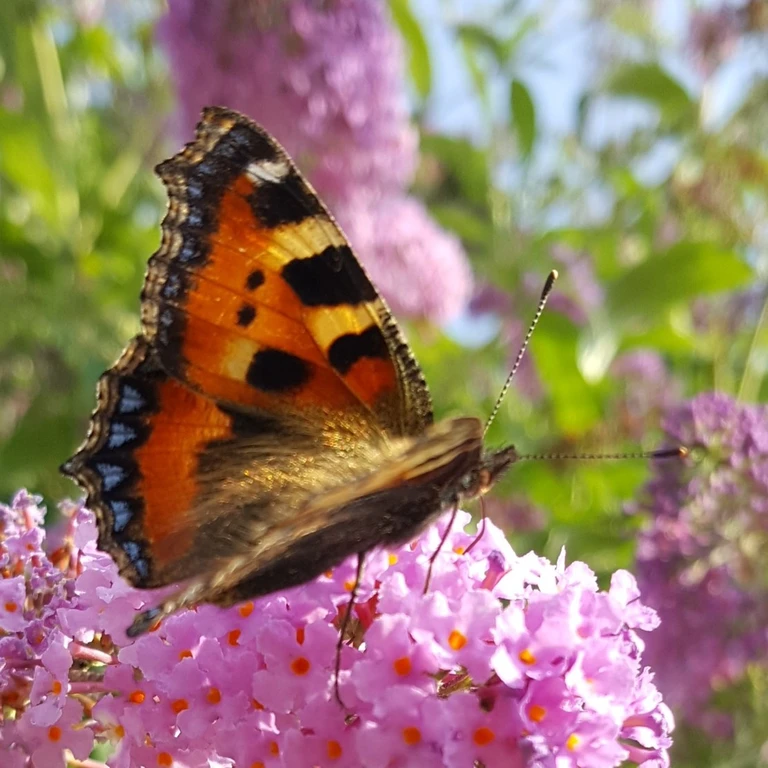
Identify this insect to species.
Aglais urticae
